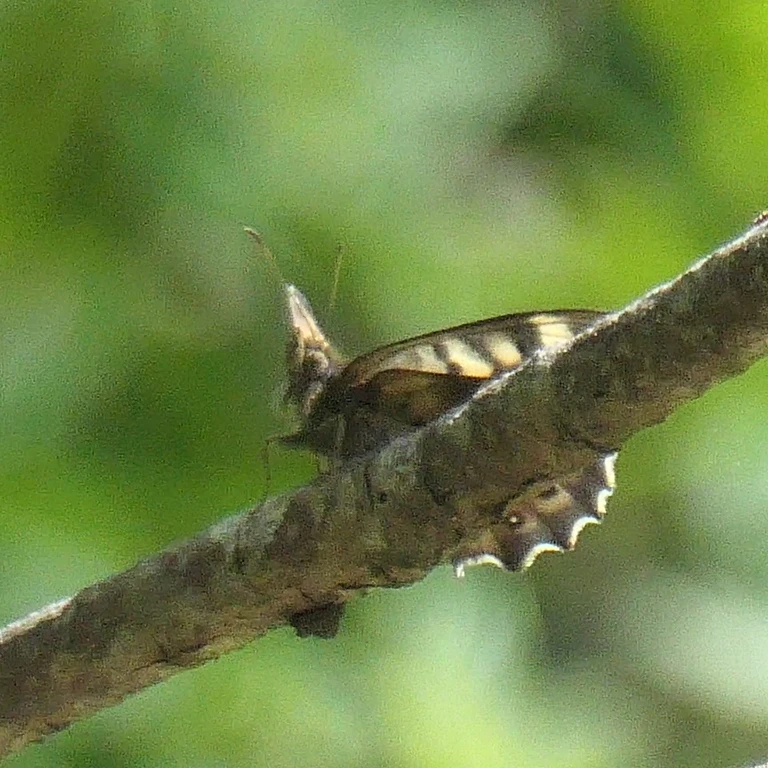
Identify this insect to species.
Pararge aegeria
